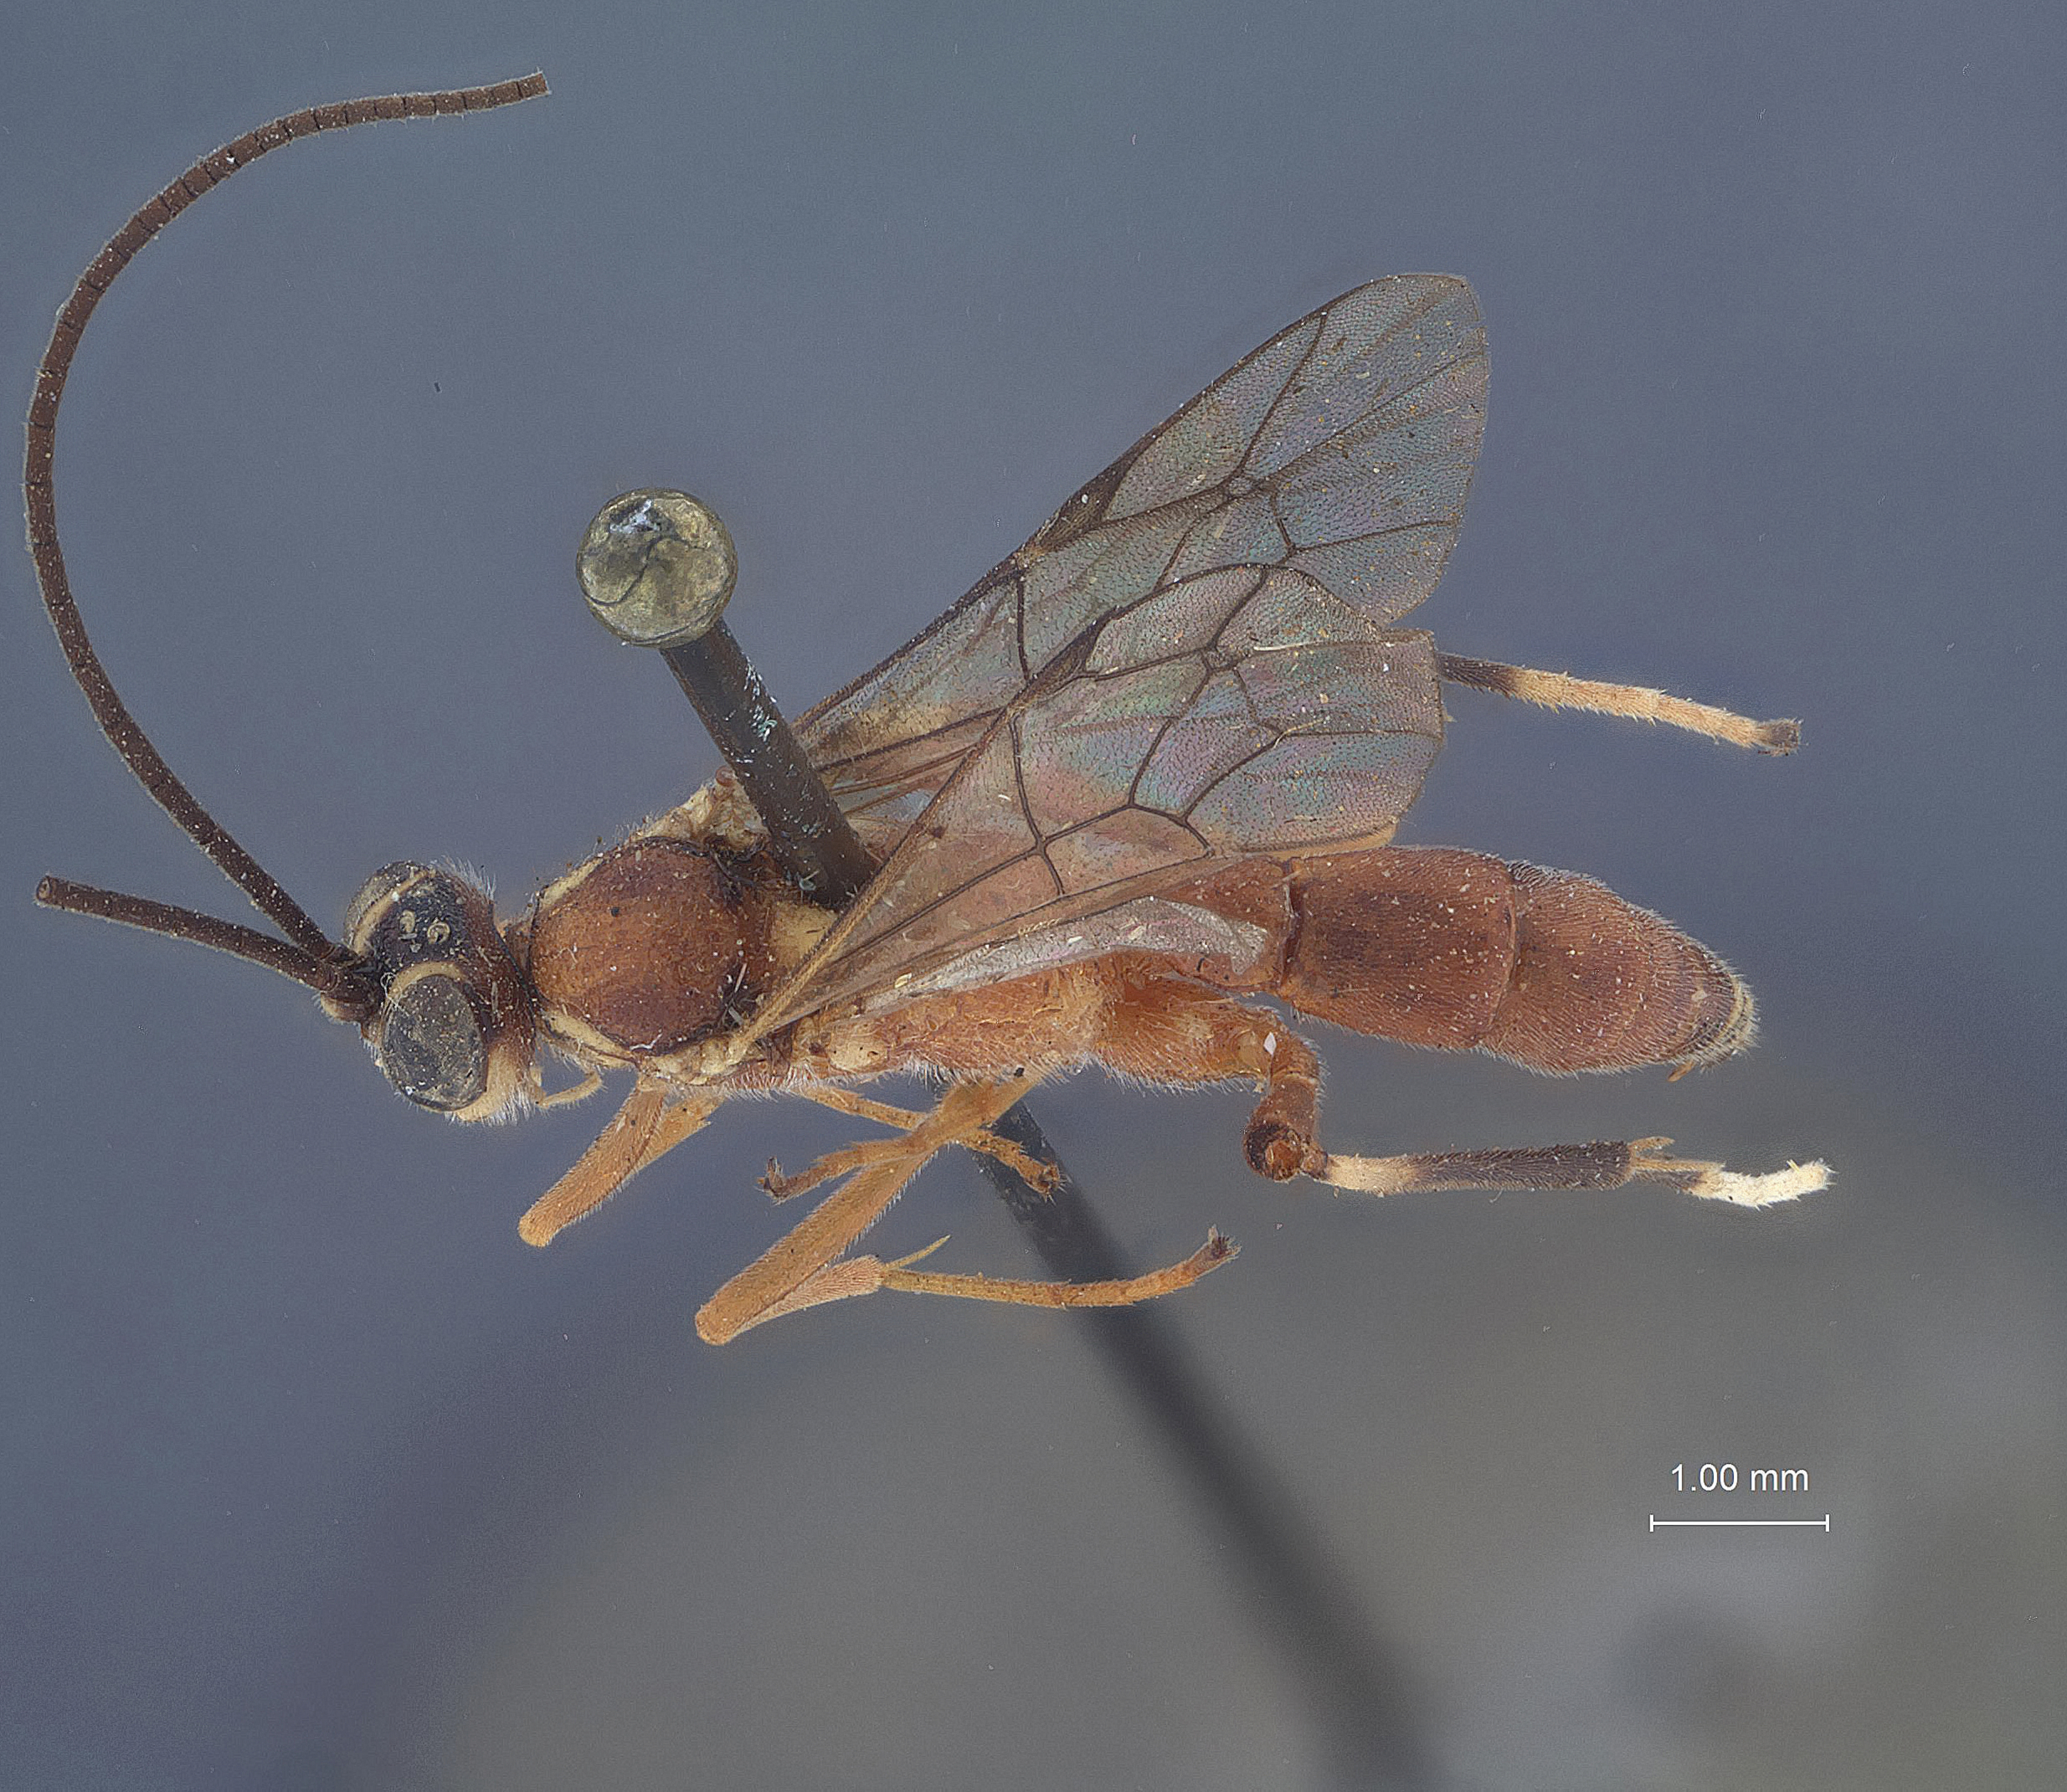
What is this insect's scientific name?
Eruga rufa
